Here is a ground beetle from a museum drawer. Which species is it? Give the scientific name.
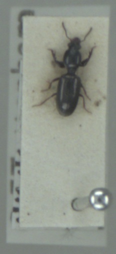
Dyschirius politus
